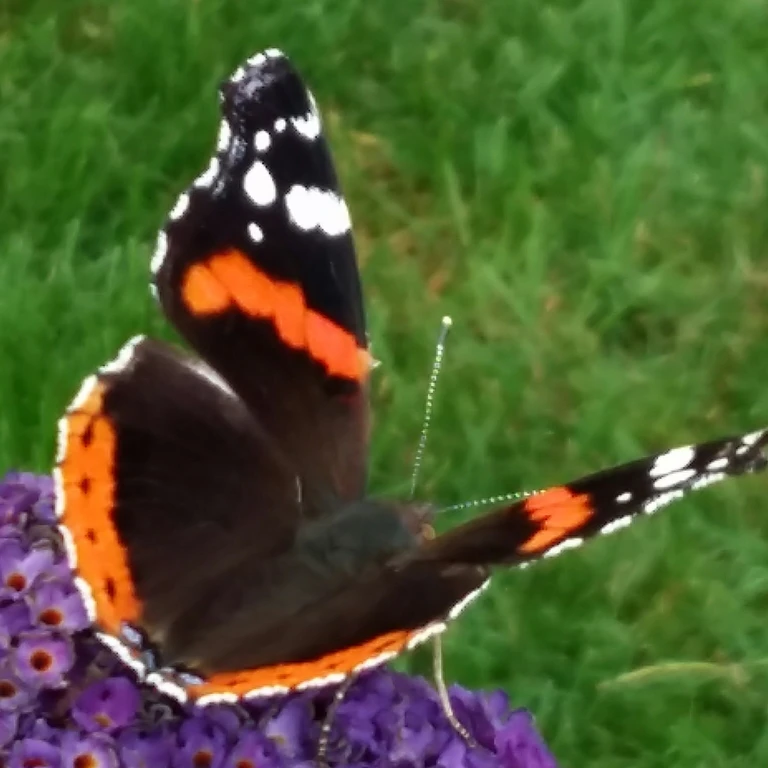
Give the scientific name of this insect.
Vanessa atalanta
